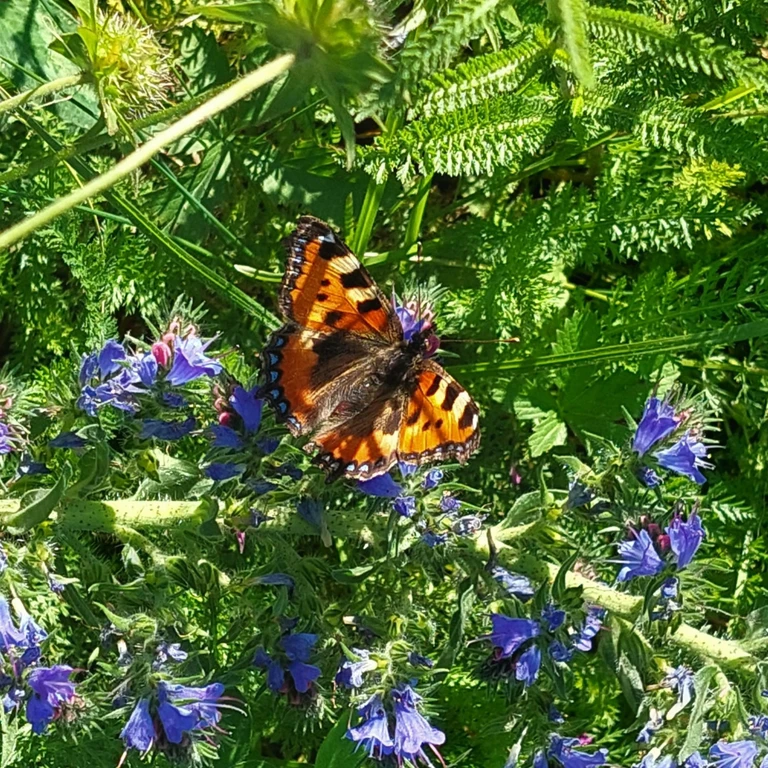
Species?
Aglais urticae
